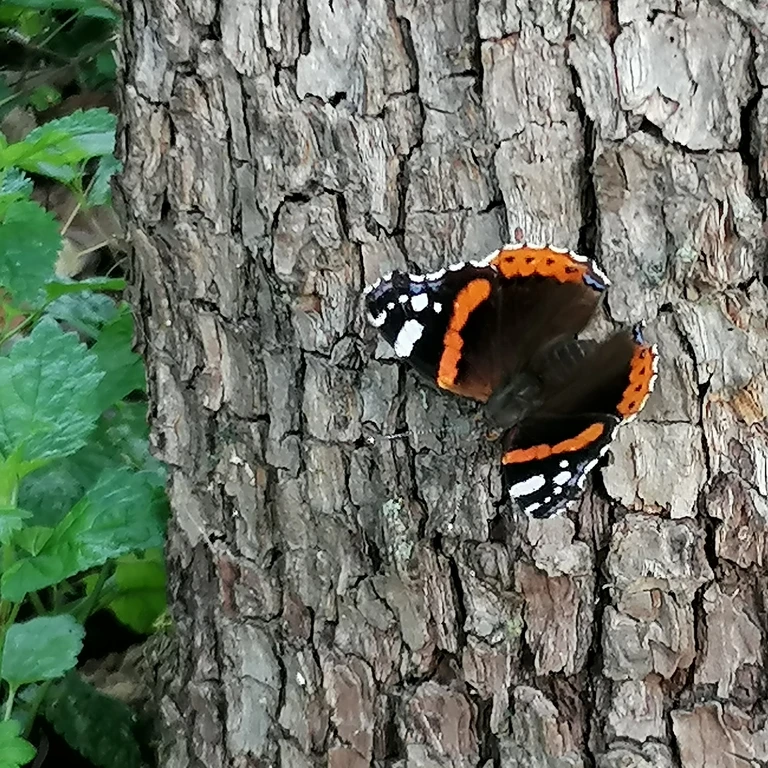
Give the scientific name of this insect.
Vanessa atalanta
